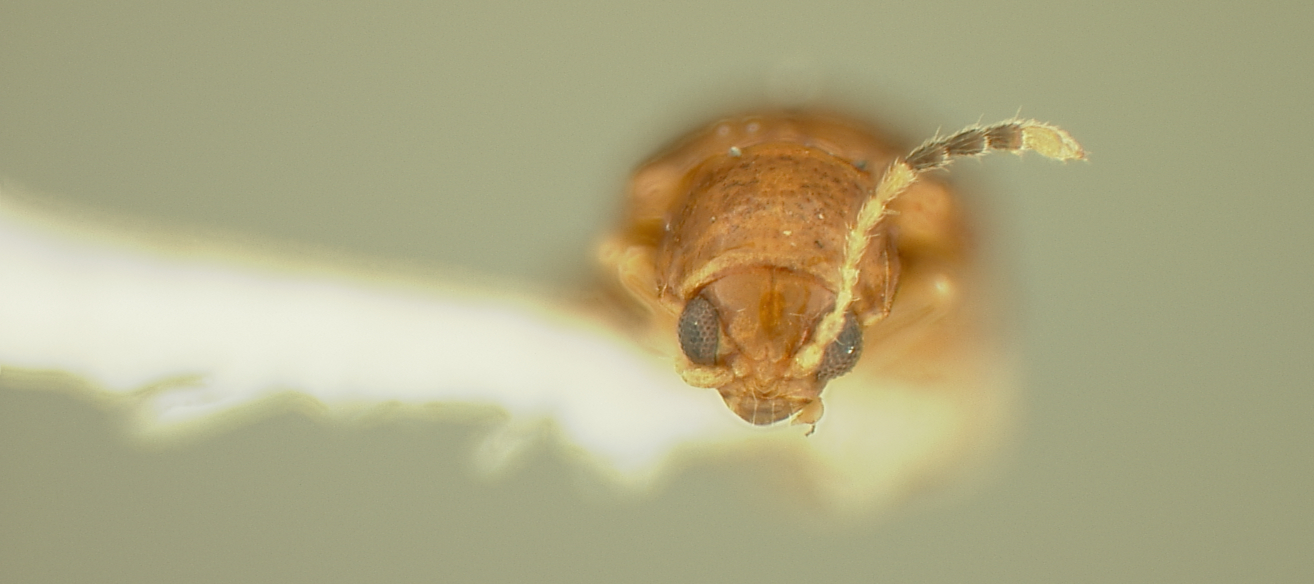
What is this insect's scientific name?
Aphthona schwarzi
